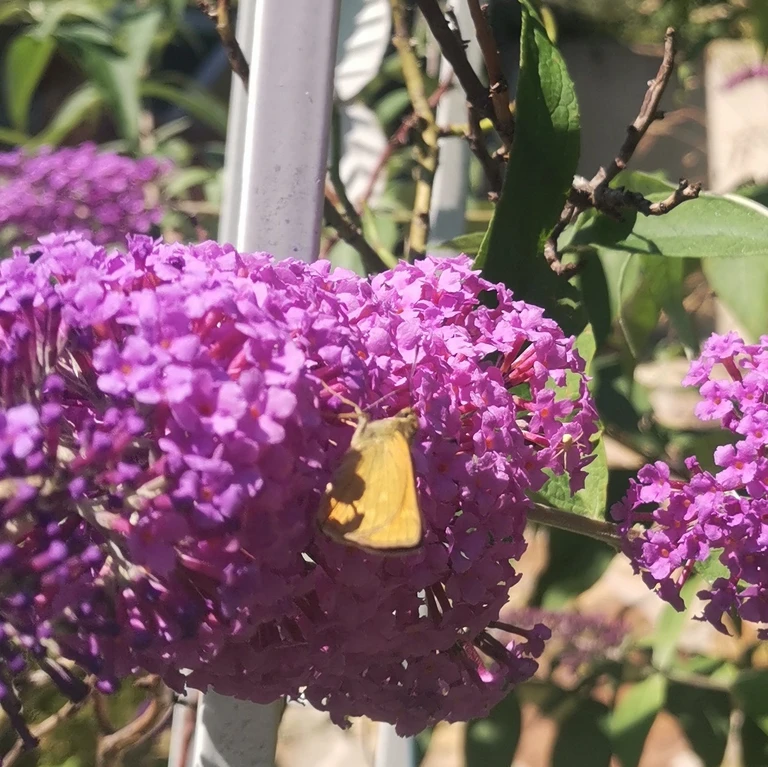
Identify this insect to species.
Ochlodes sylvanus (also Ochlodes venata)
